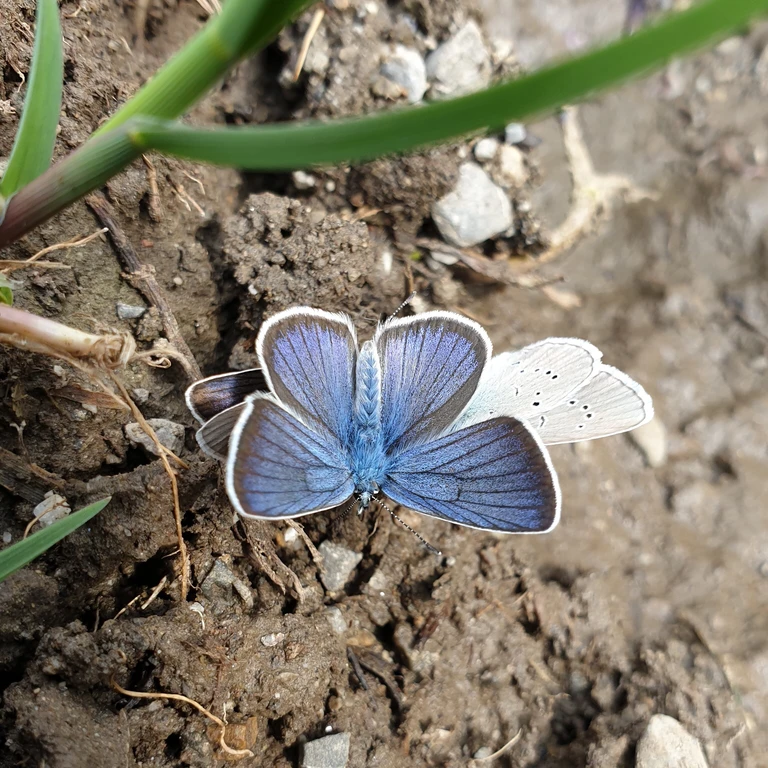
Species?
Cyaniris semiargus
